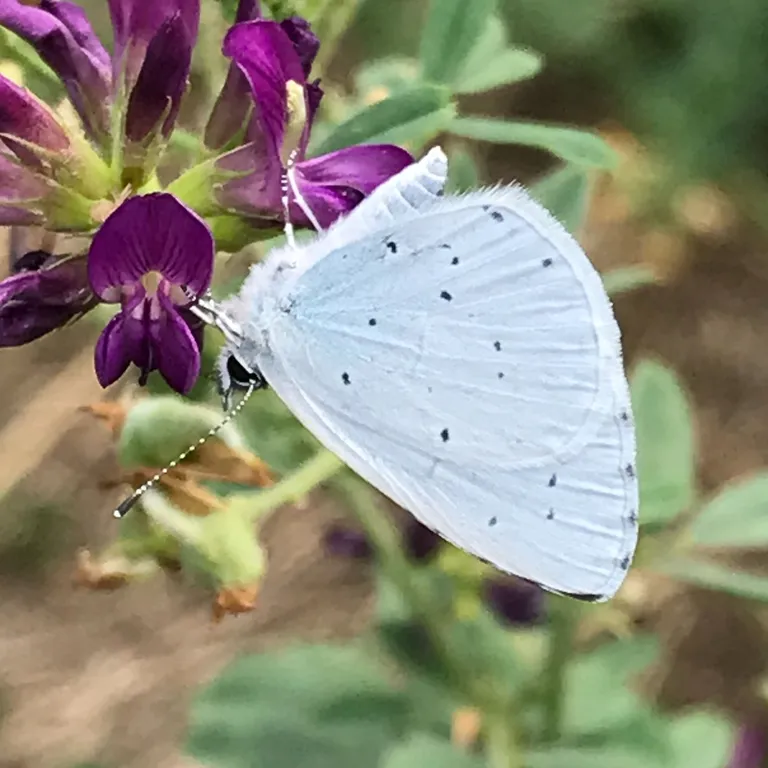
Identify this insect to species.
Celastrina argiolus
